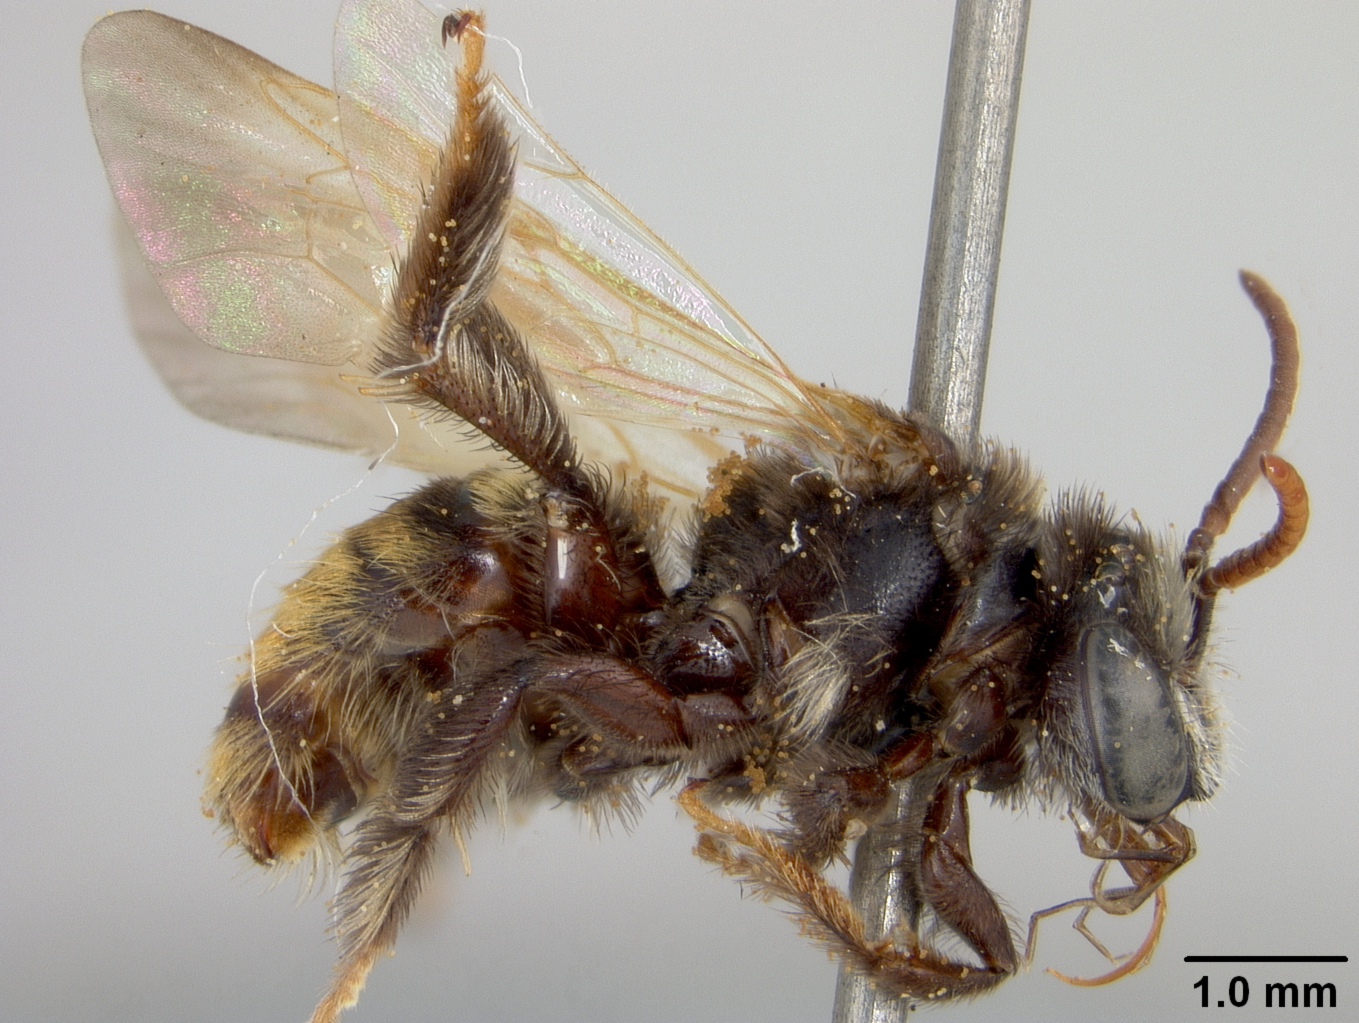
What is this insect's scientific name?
Exomalopsis callura
